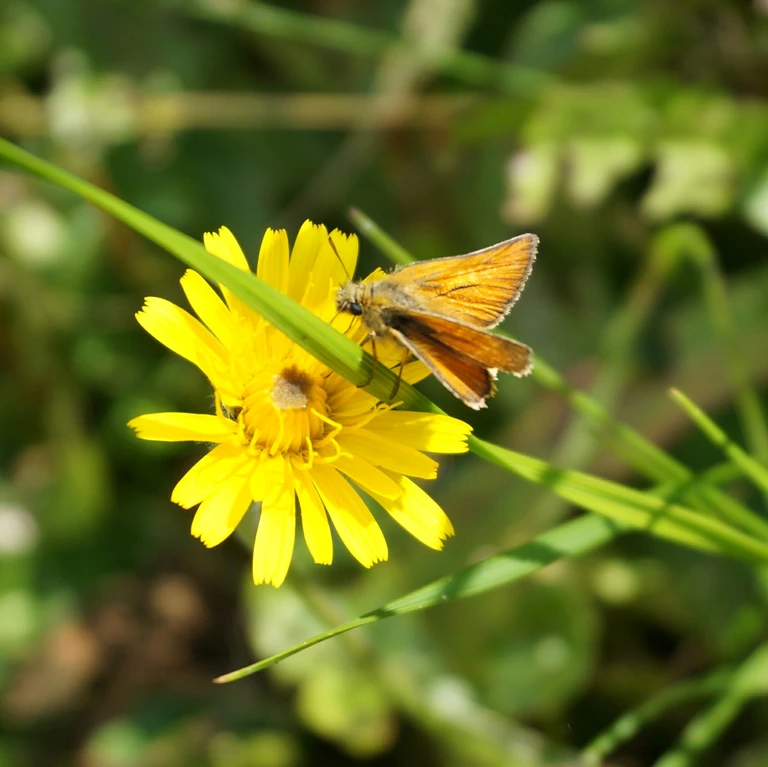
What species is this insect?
Thymelicus sylvestris
